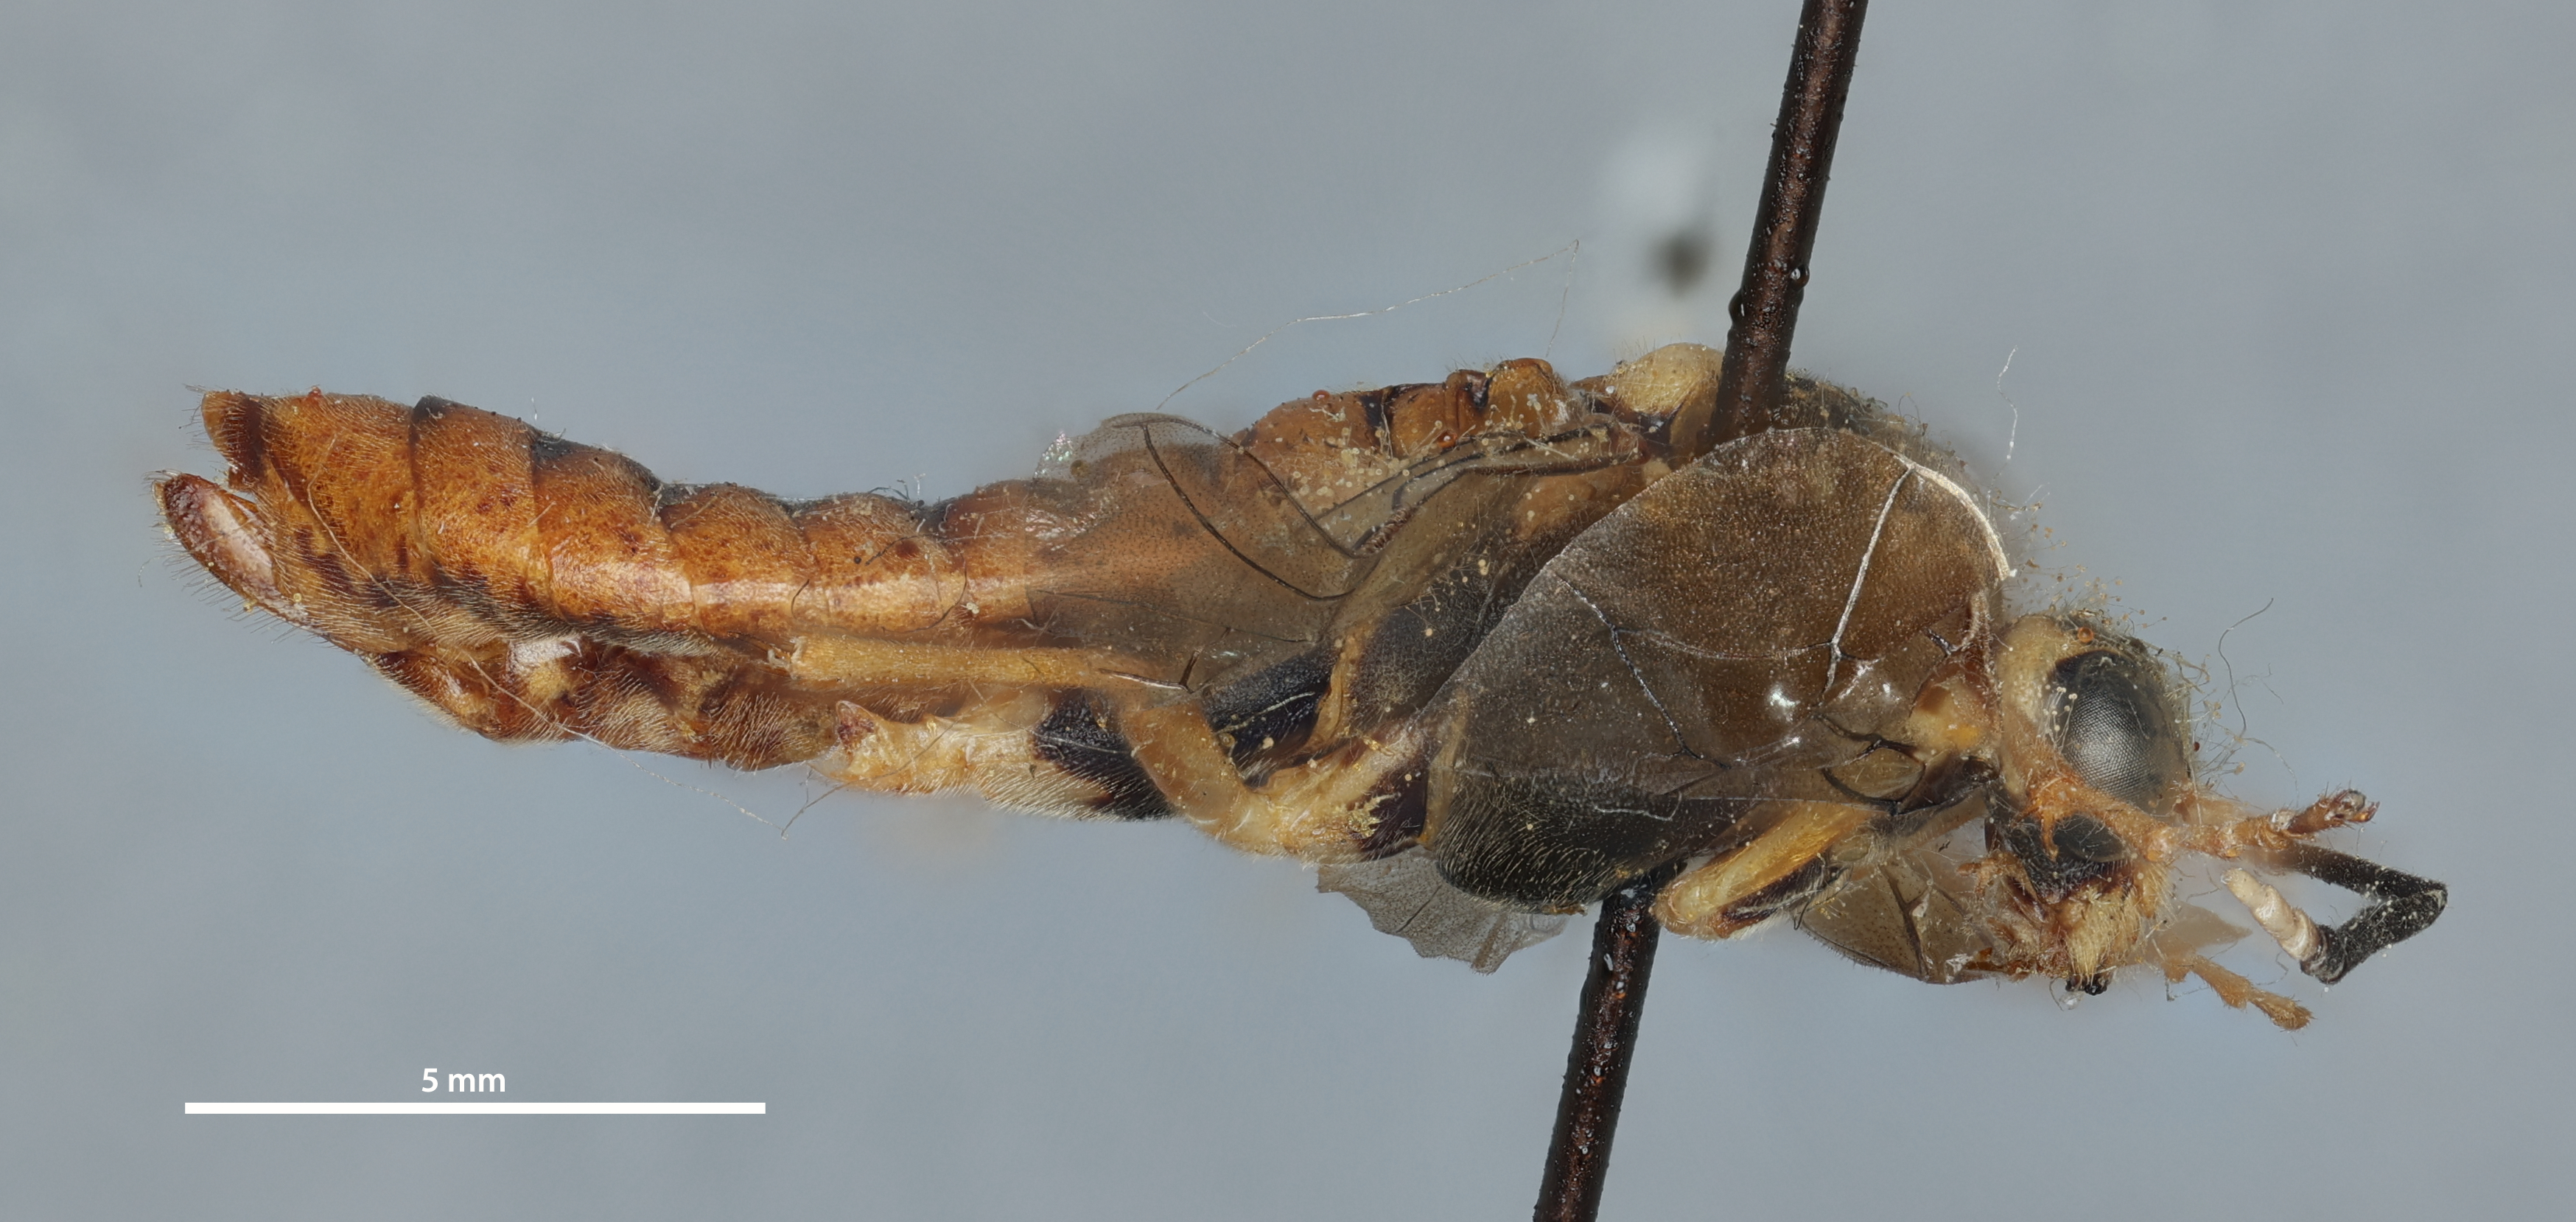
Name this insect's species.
Lagium japonicum
